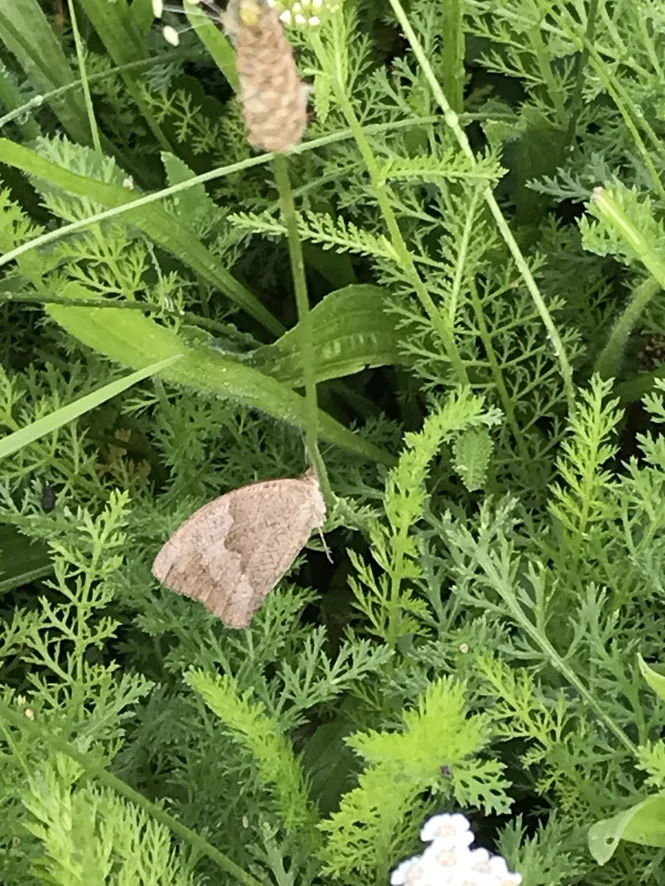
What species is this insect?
Maniola jurtina
